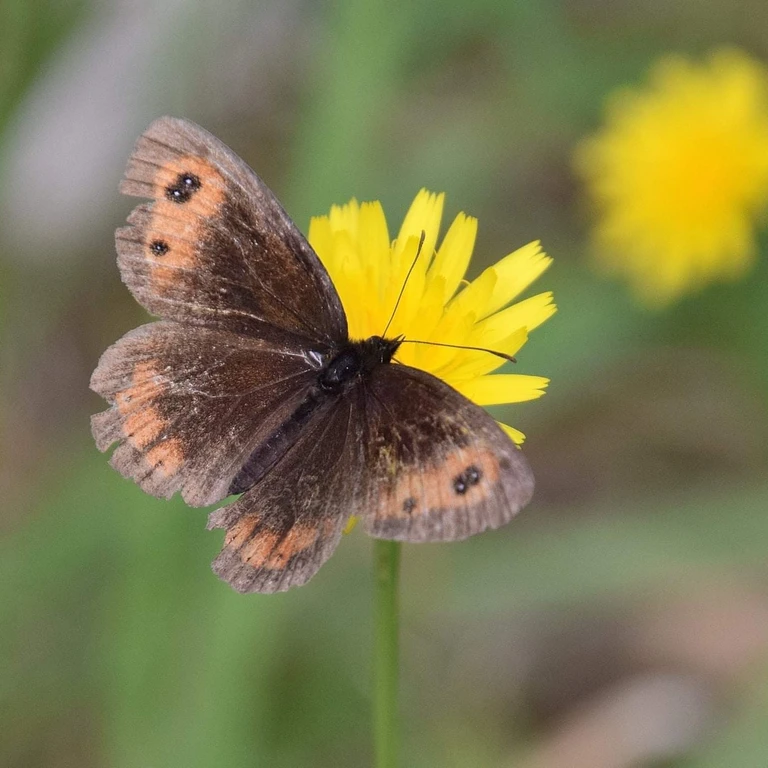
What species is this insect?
Erebia aethiops
